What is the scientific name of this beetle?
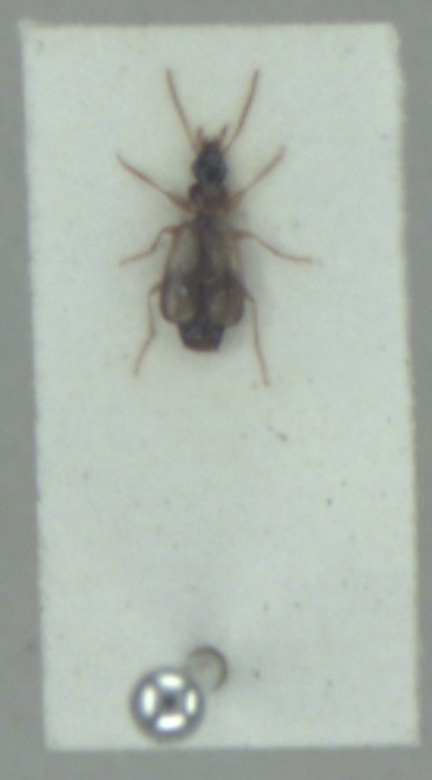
Philorhizus notatus
